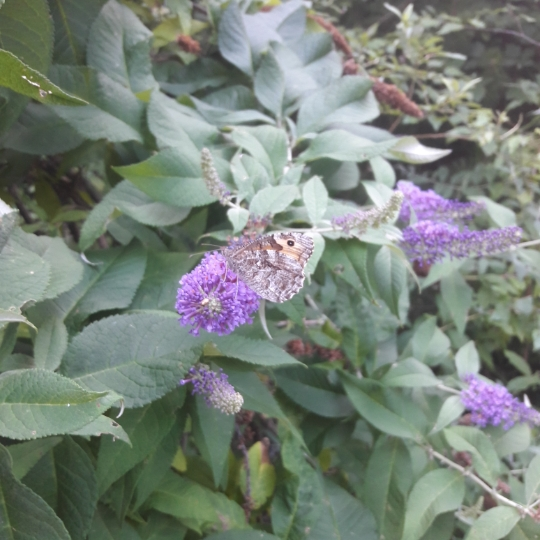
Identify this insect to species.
Hipparchia semele
